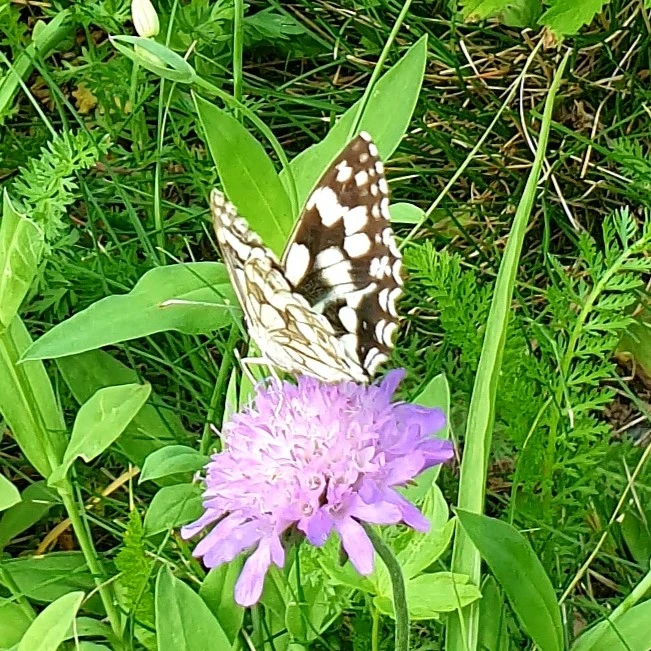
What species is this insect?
Melanargia galathea
